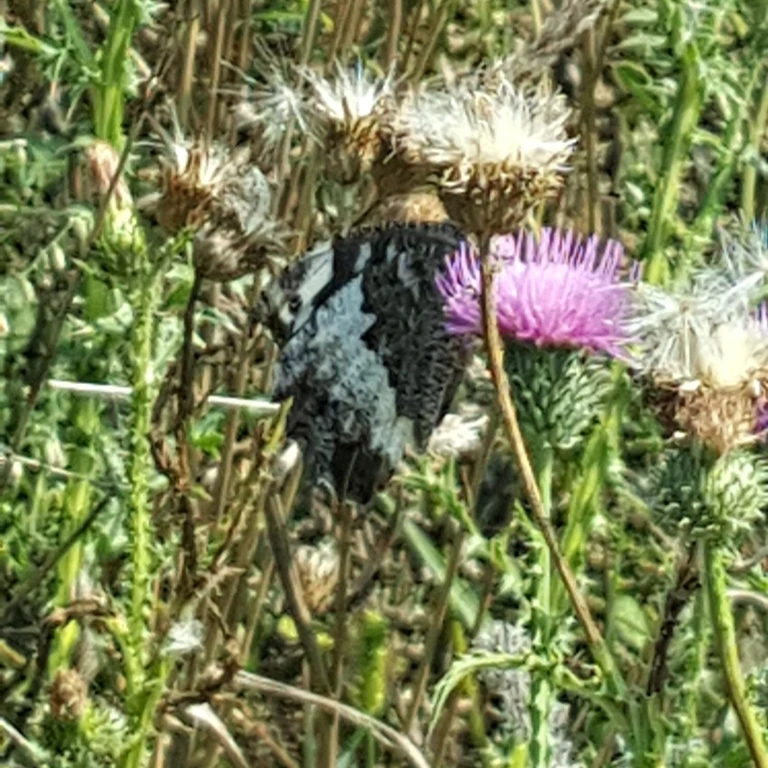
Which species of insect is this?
Brintesia circe
